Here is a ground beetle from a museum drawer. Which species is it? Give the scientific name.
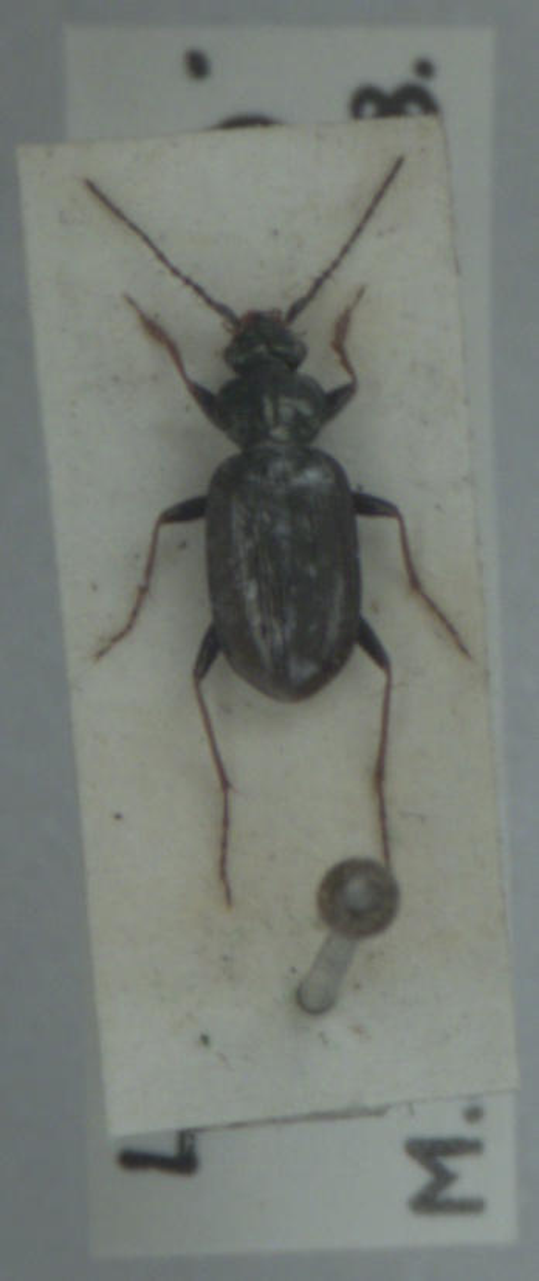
Loricera pilicornis
